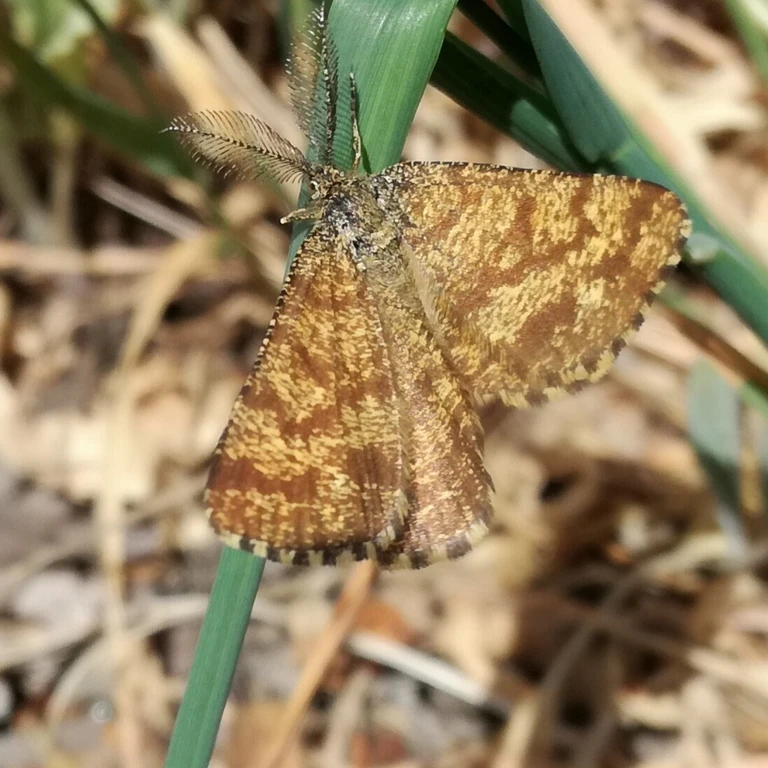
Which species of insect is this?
Ematurga atomaria
